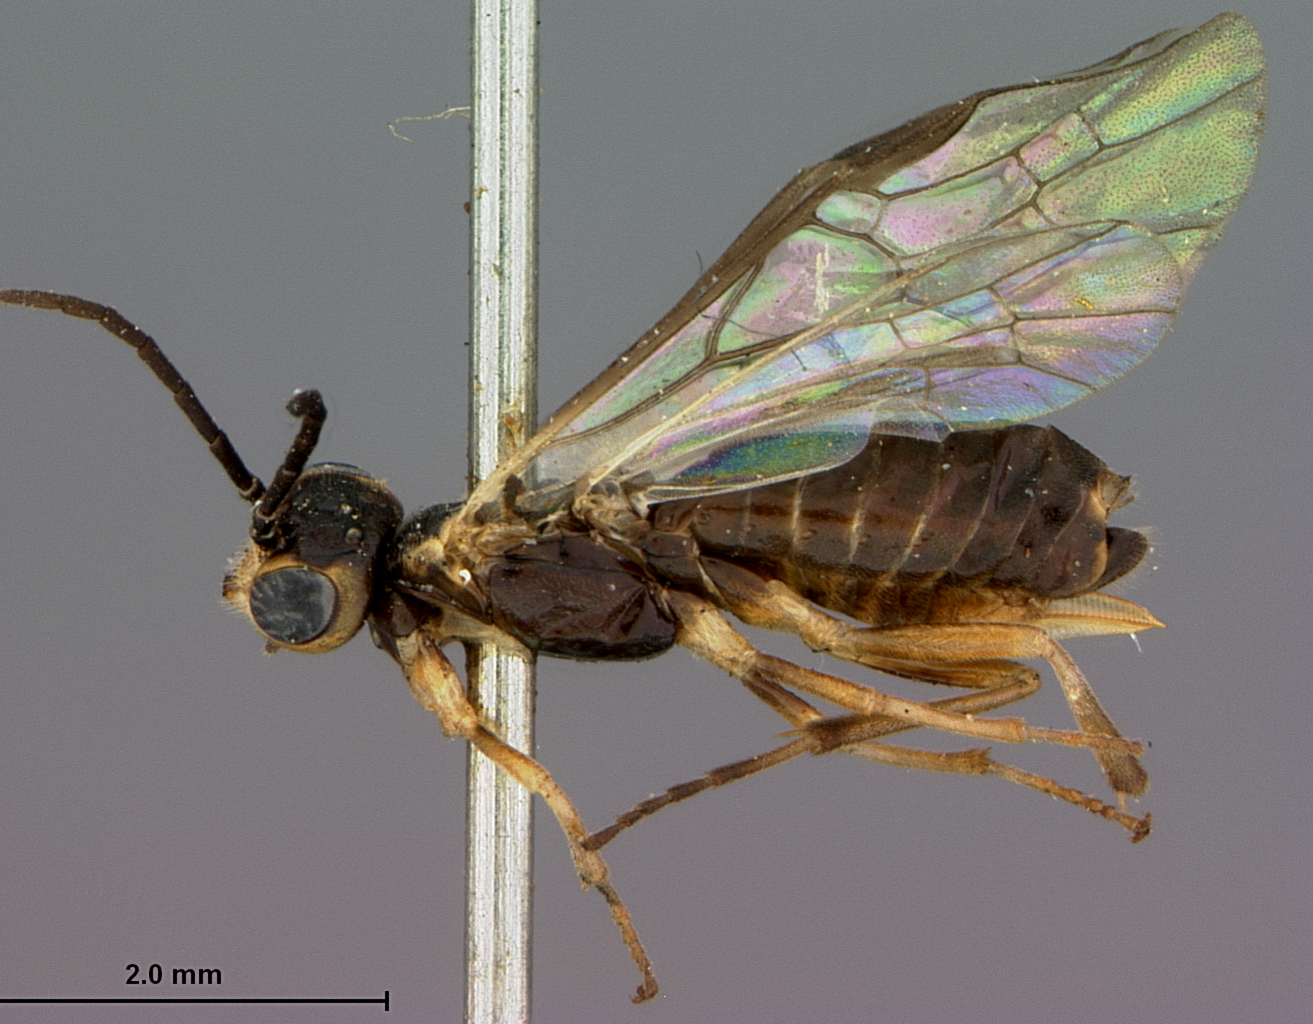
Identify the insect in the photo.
Pontania brachycarpae
